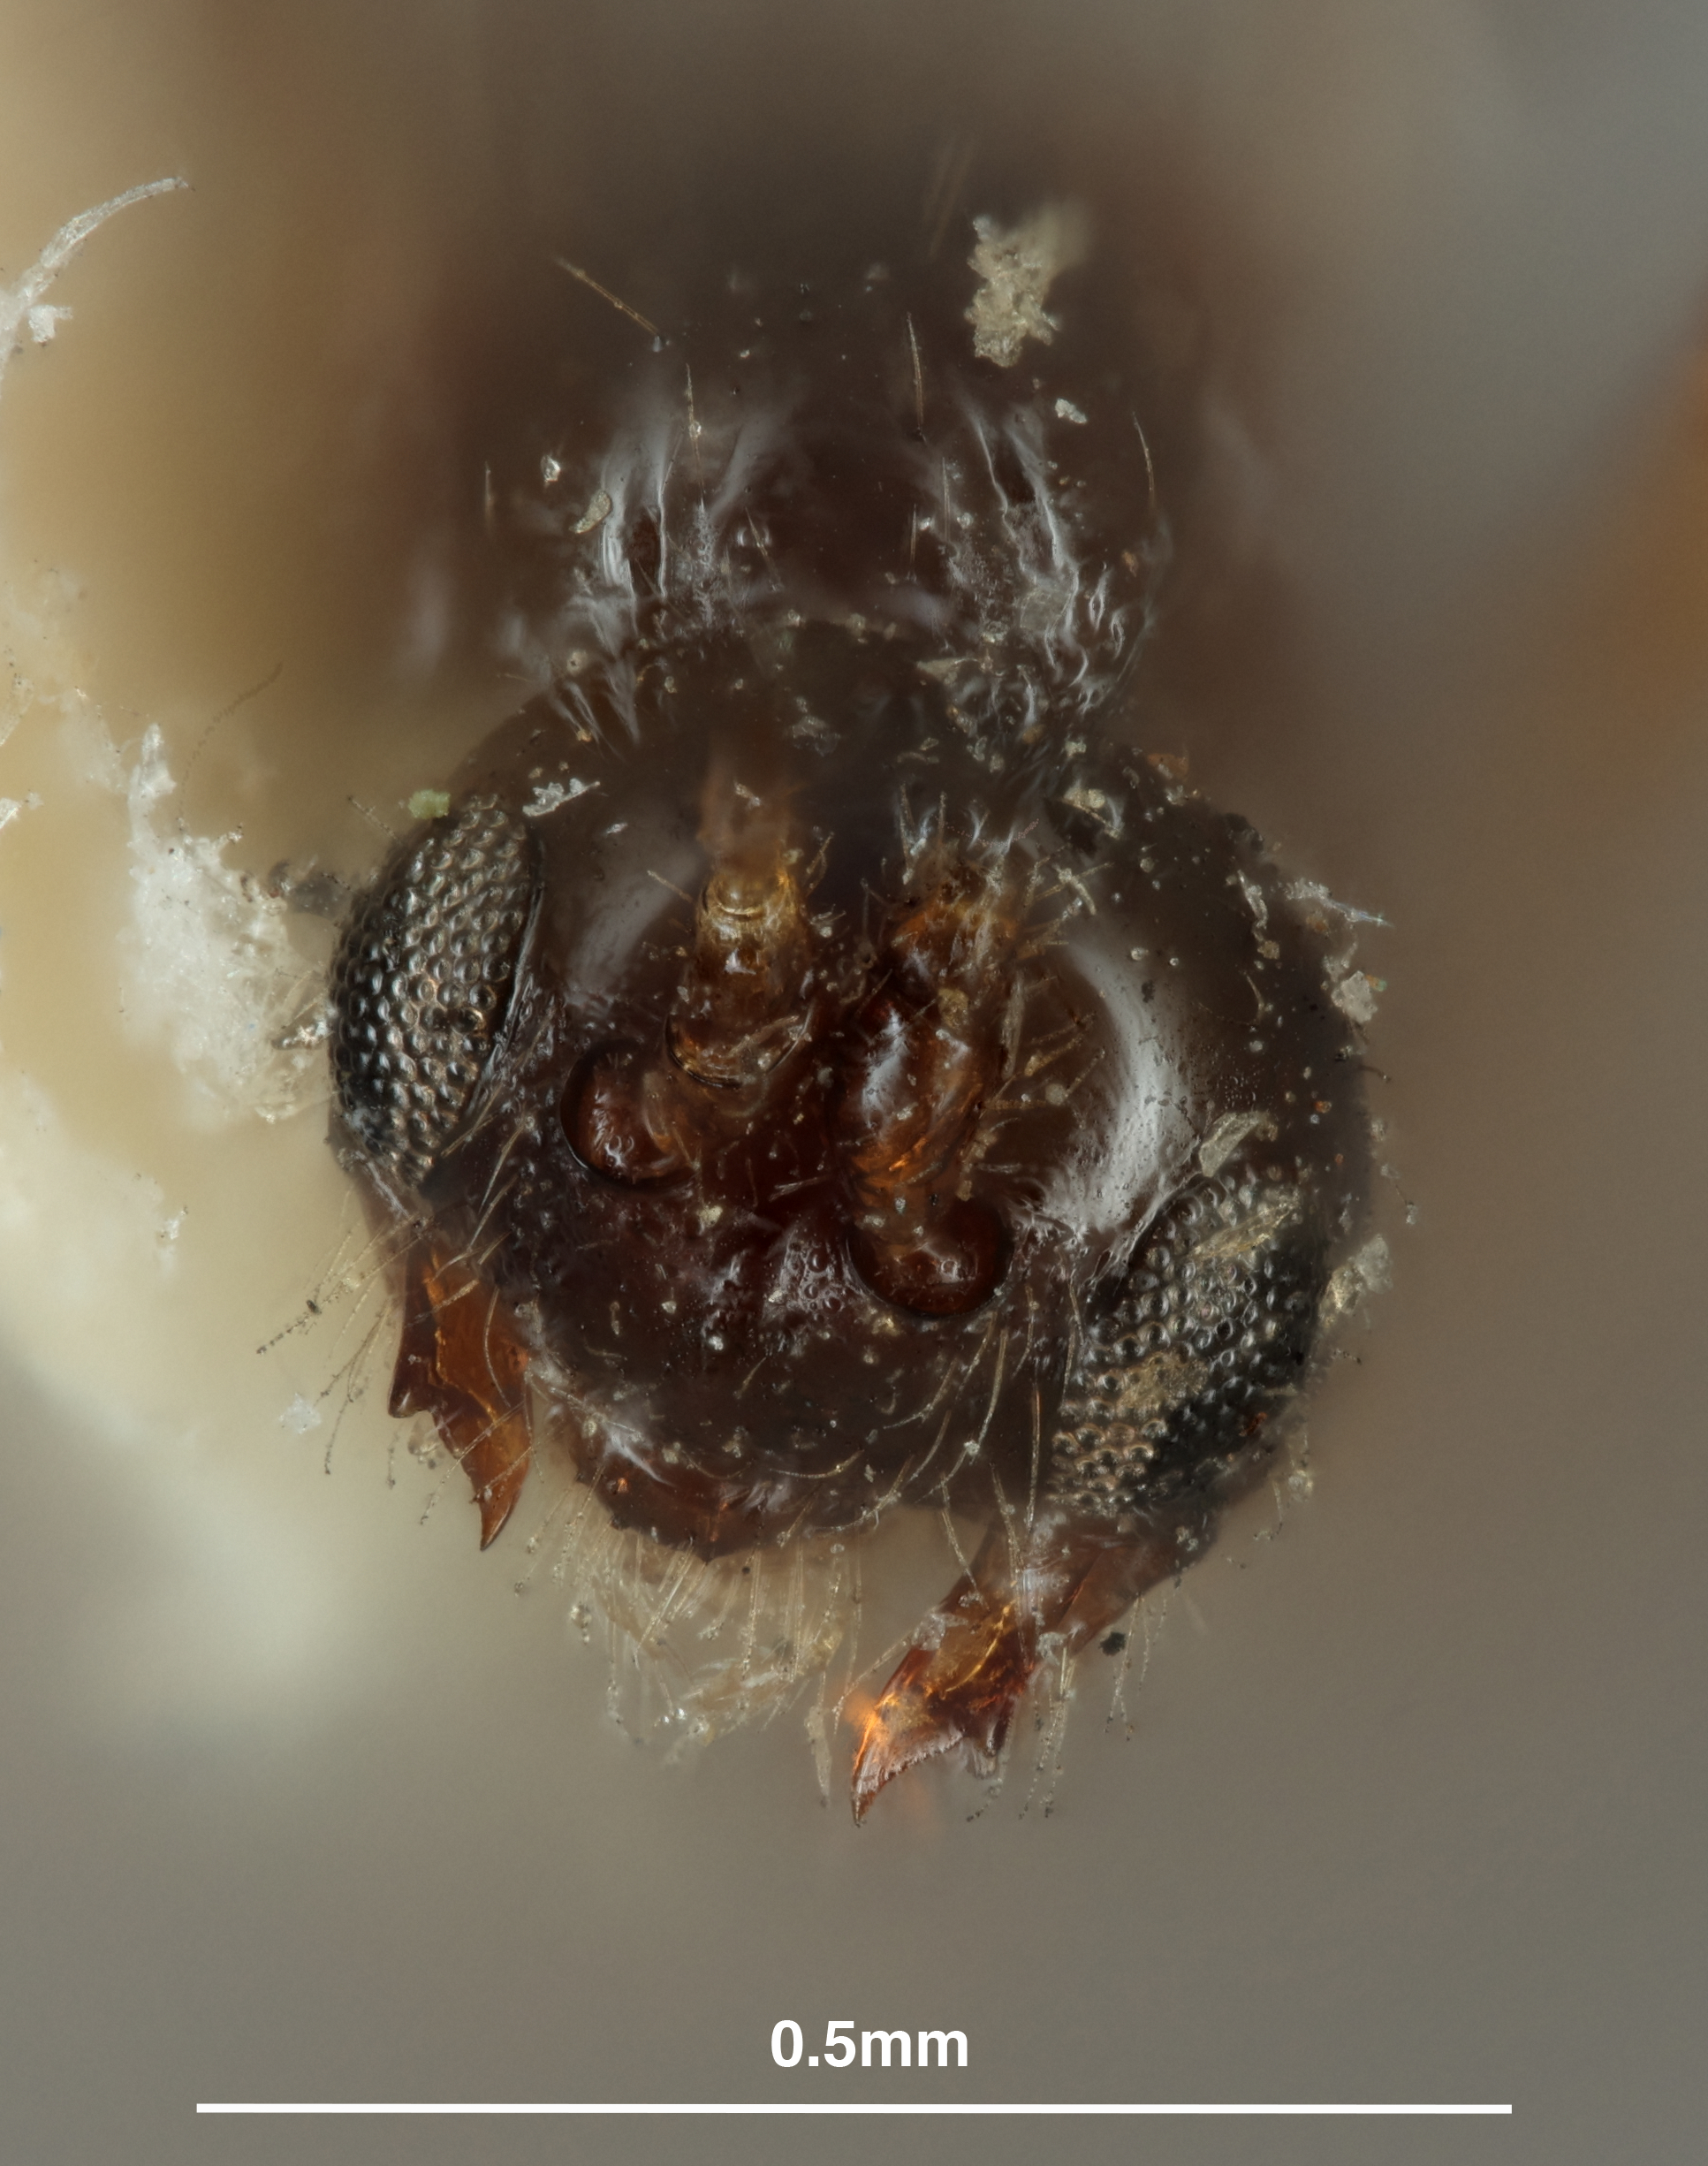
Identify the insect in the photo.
Pentapleura foveolata
